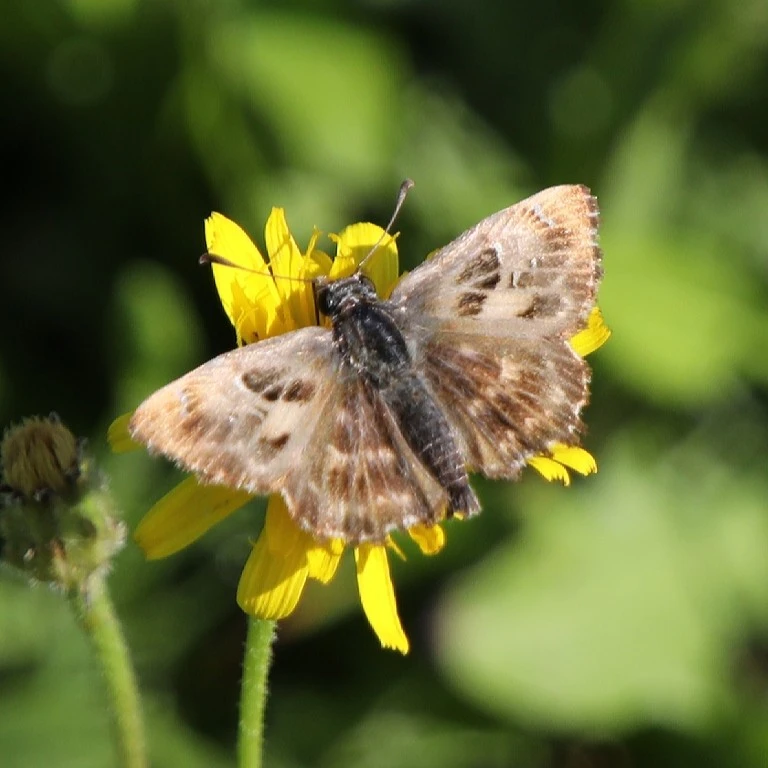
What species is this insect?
Carcharodus alceae
